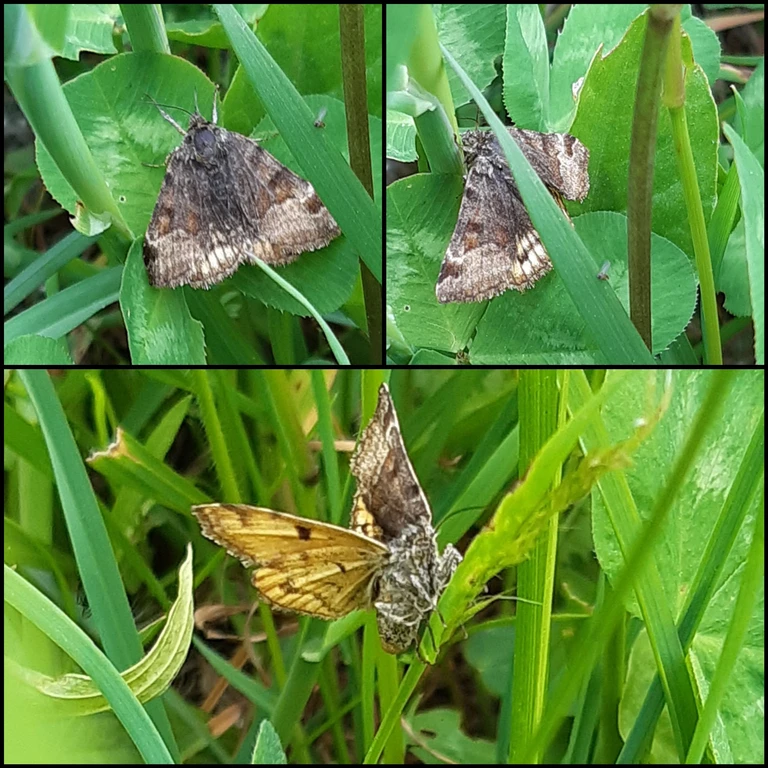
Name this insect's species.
Euclidia glyphica
